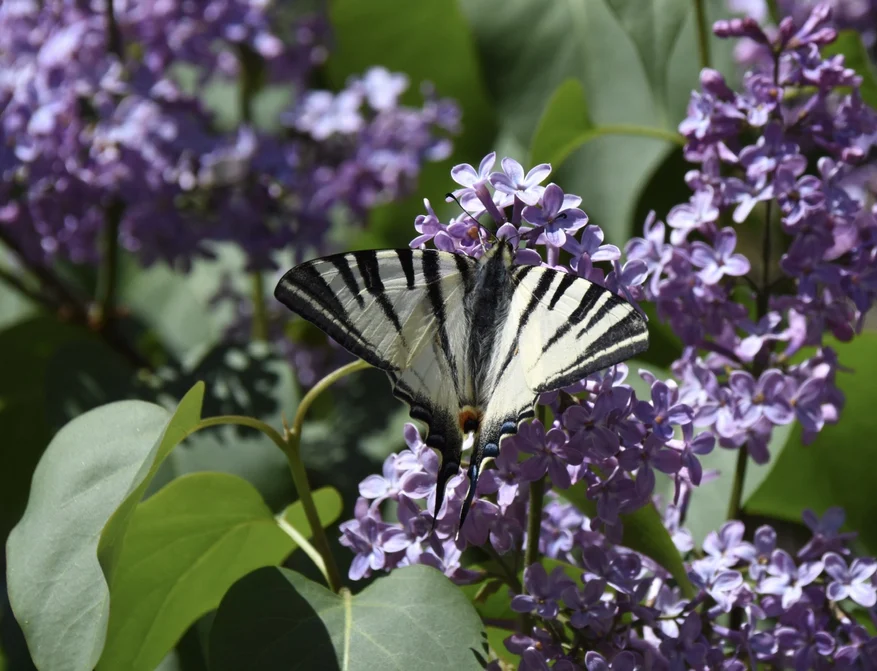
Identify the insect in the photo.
Iphiclides podalirius
